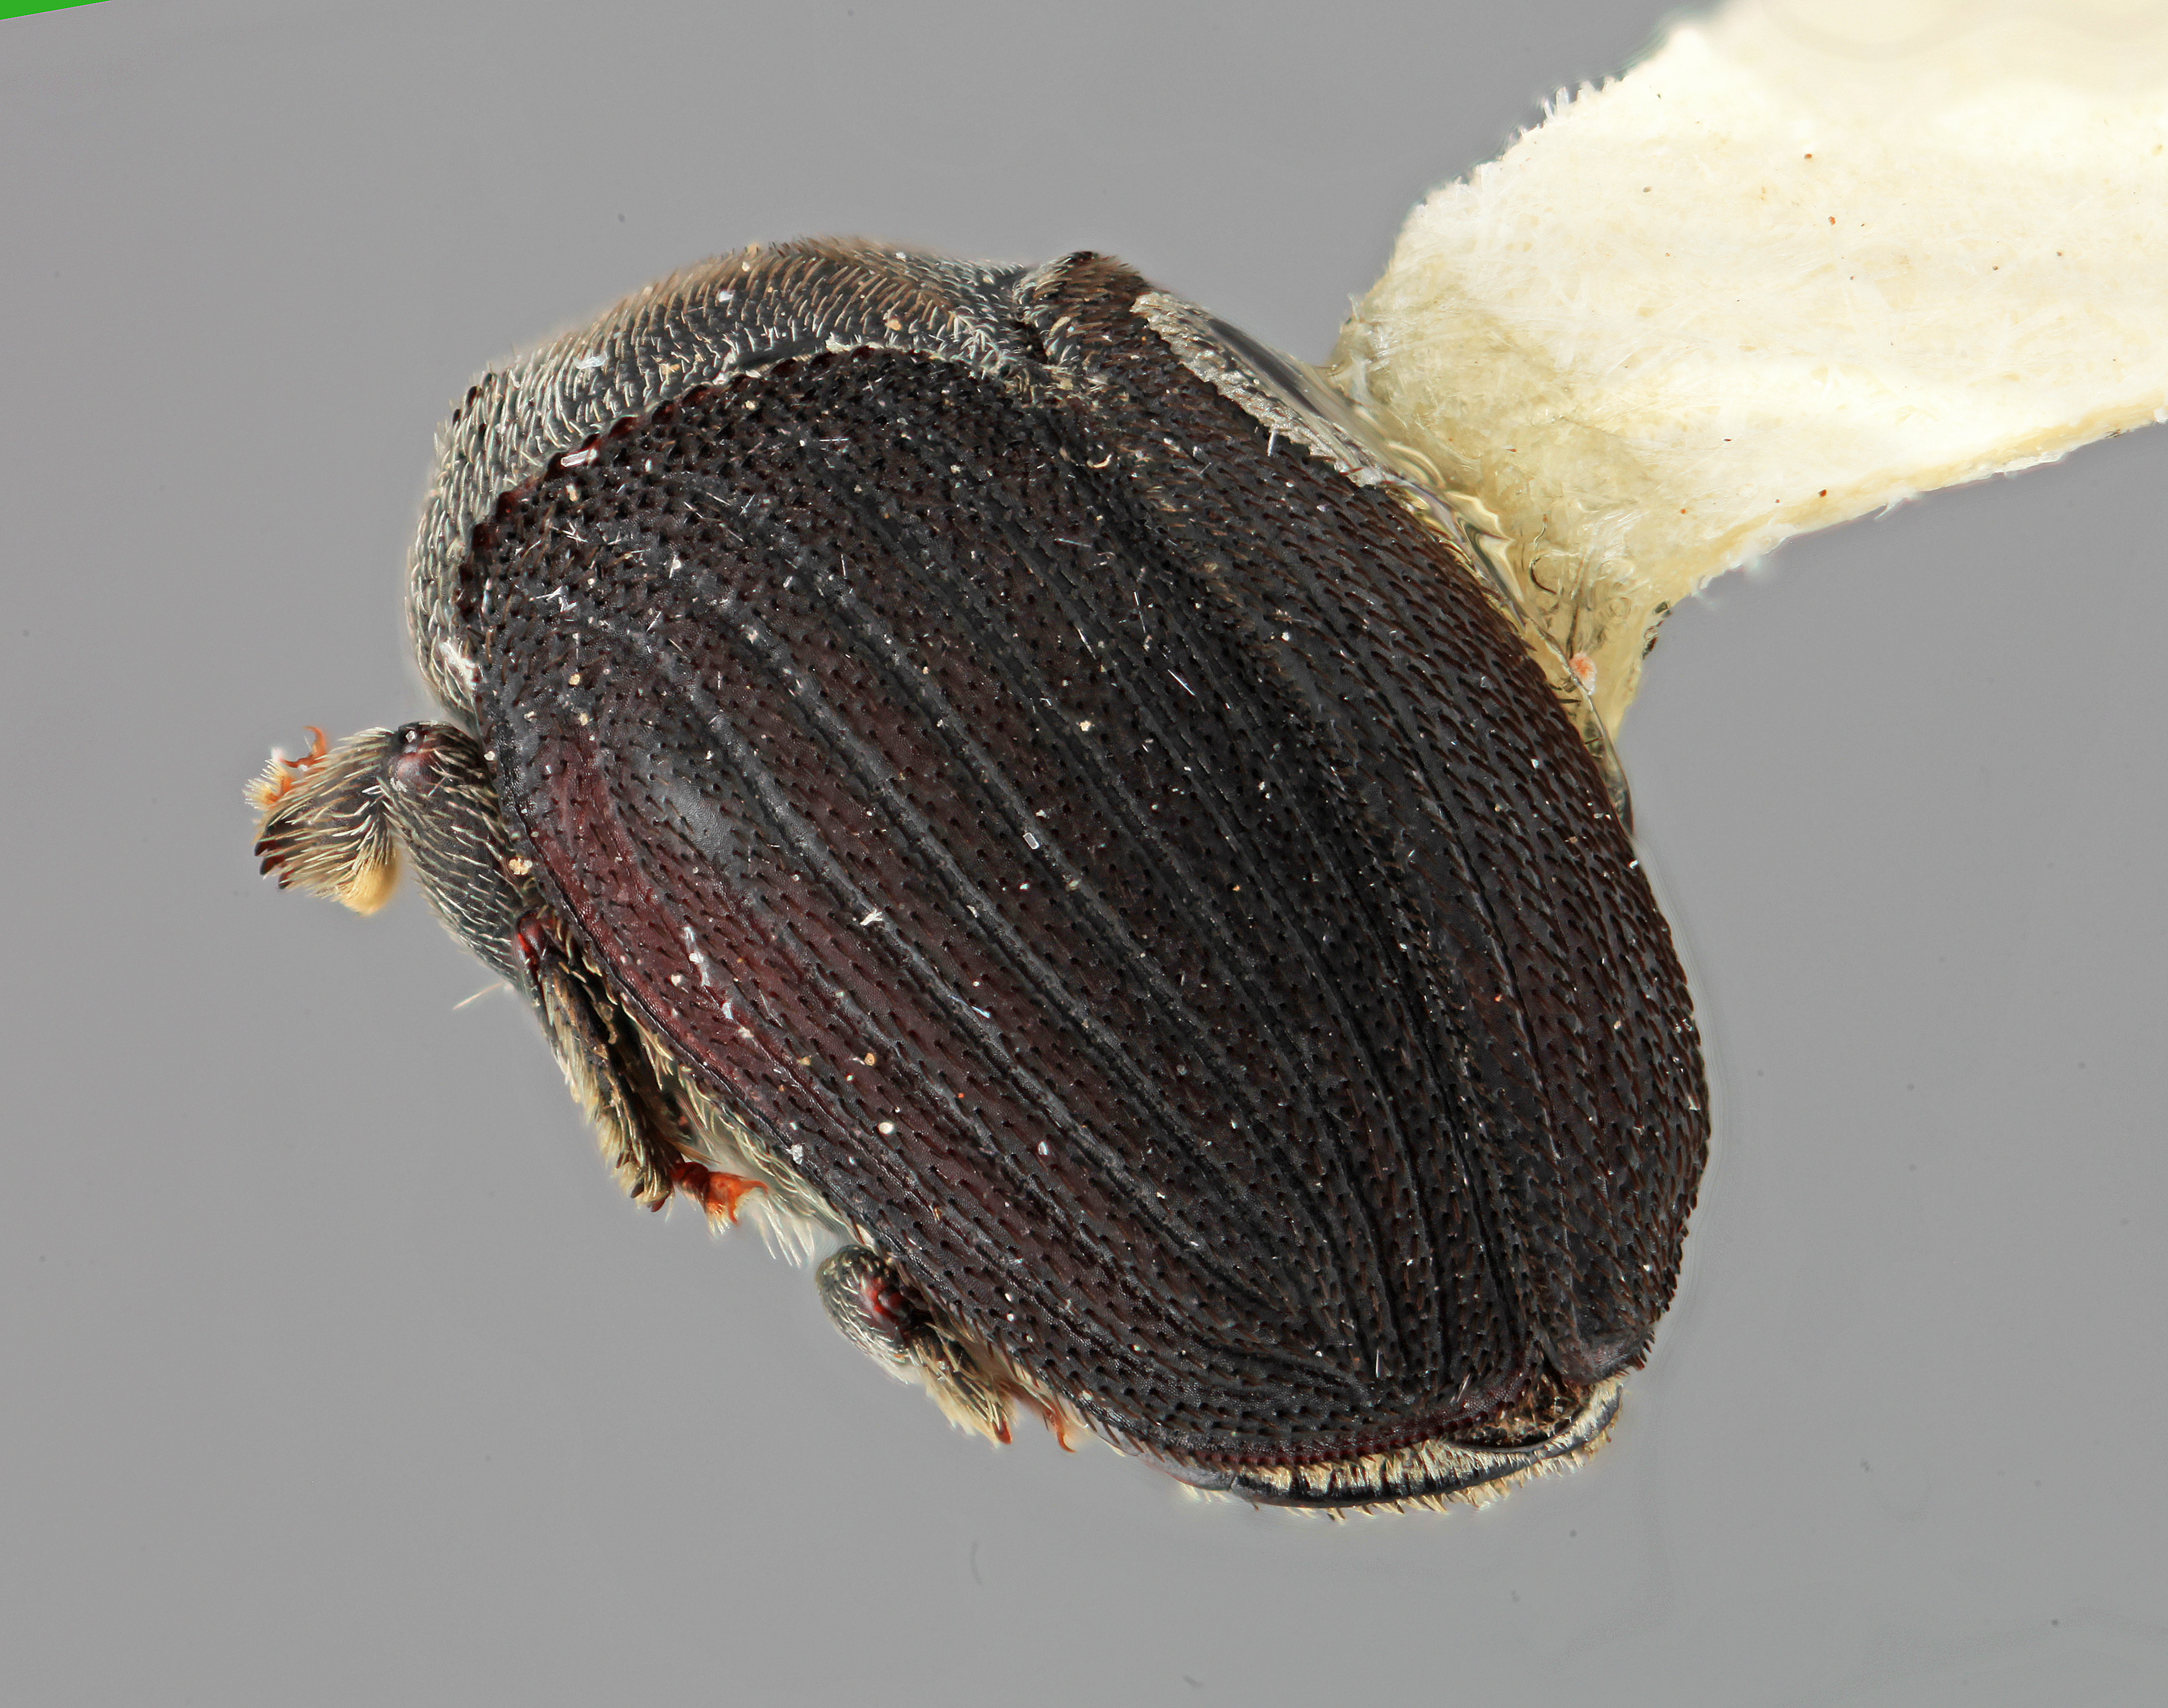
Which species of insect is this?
Dendrosinus mexicanus
